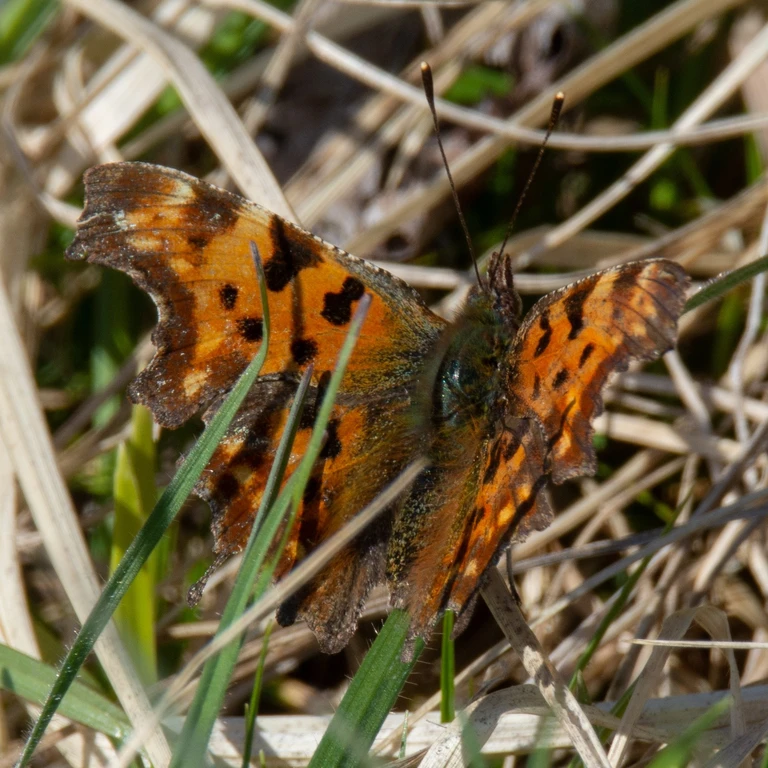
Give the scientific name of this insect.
Polygonia c-album
